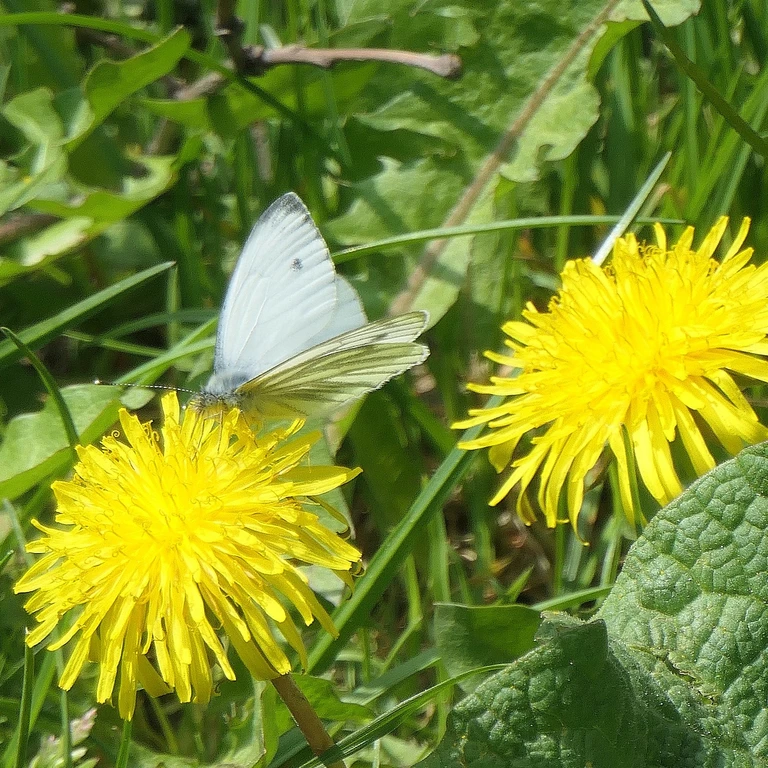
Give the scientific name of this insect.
Pieris napi
